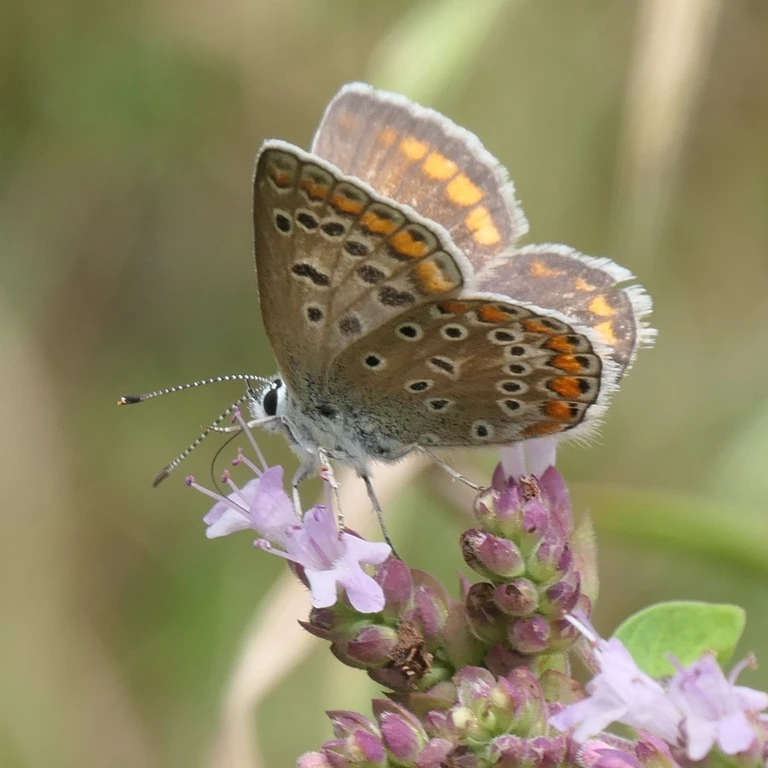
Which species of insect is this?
Polyommatus icarus
